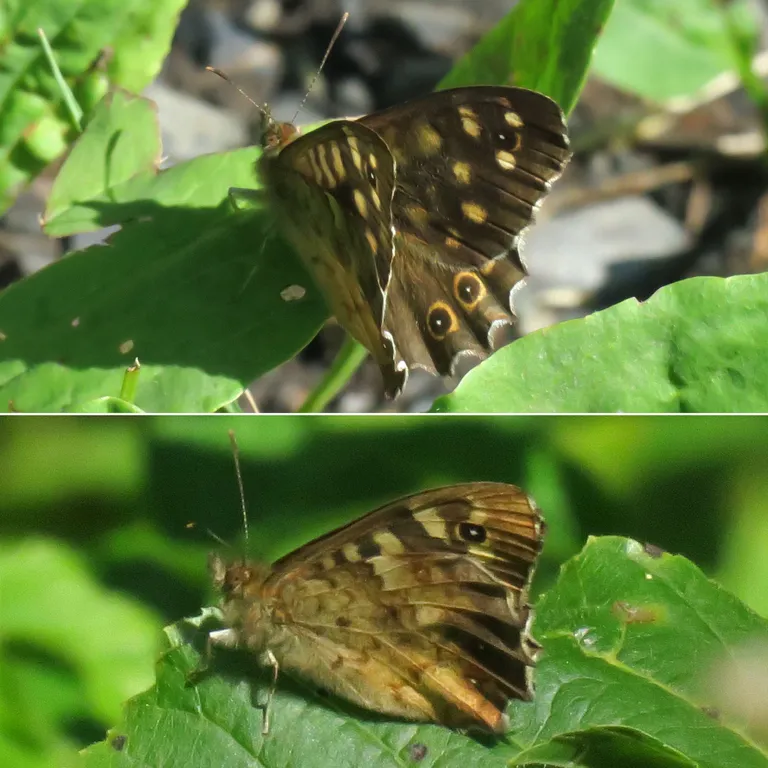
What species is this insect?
Pararge aegeria
